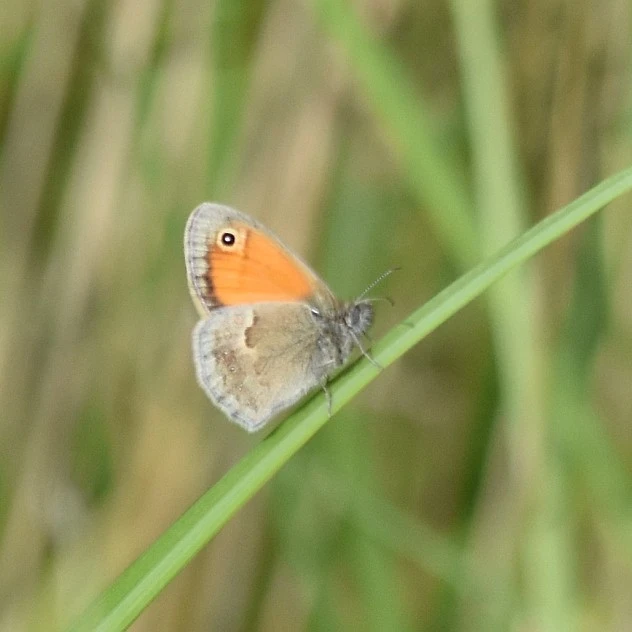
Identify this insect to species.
Coenonympha pamphilus
